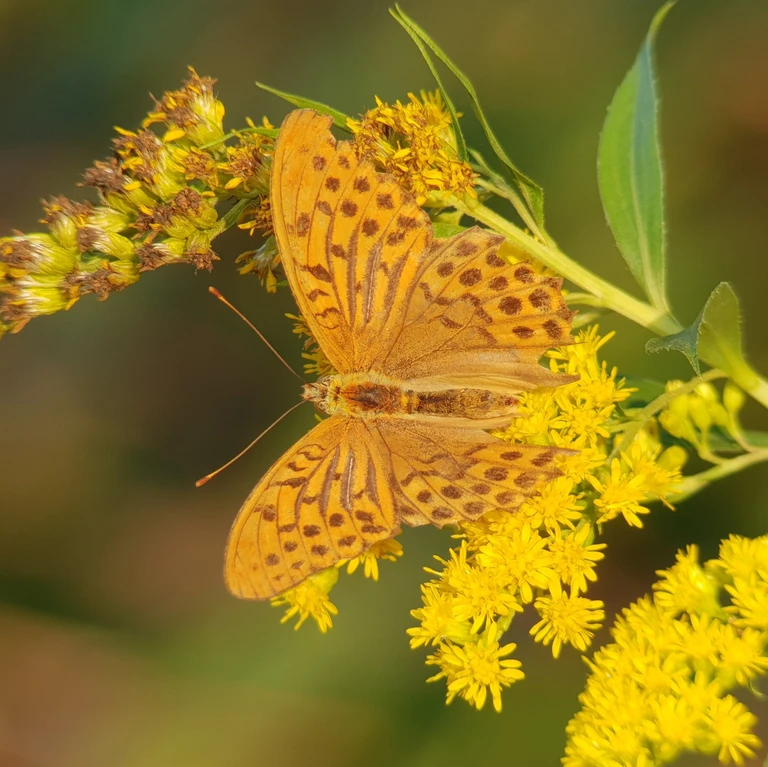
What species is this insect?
Argynnis paphia
